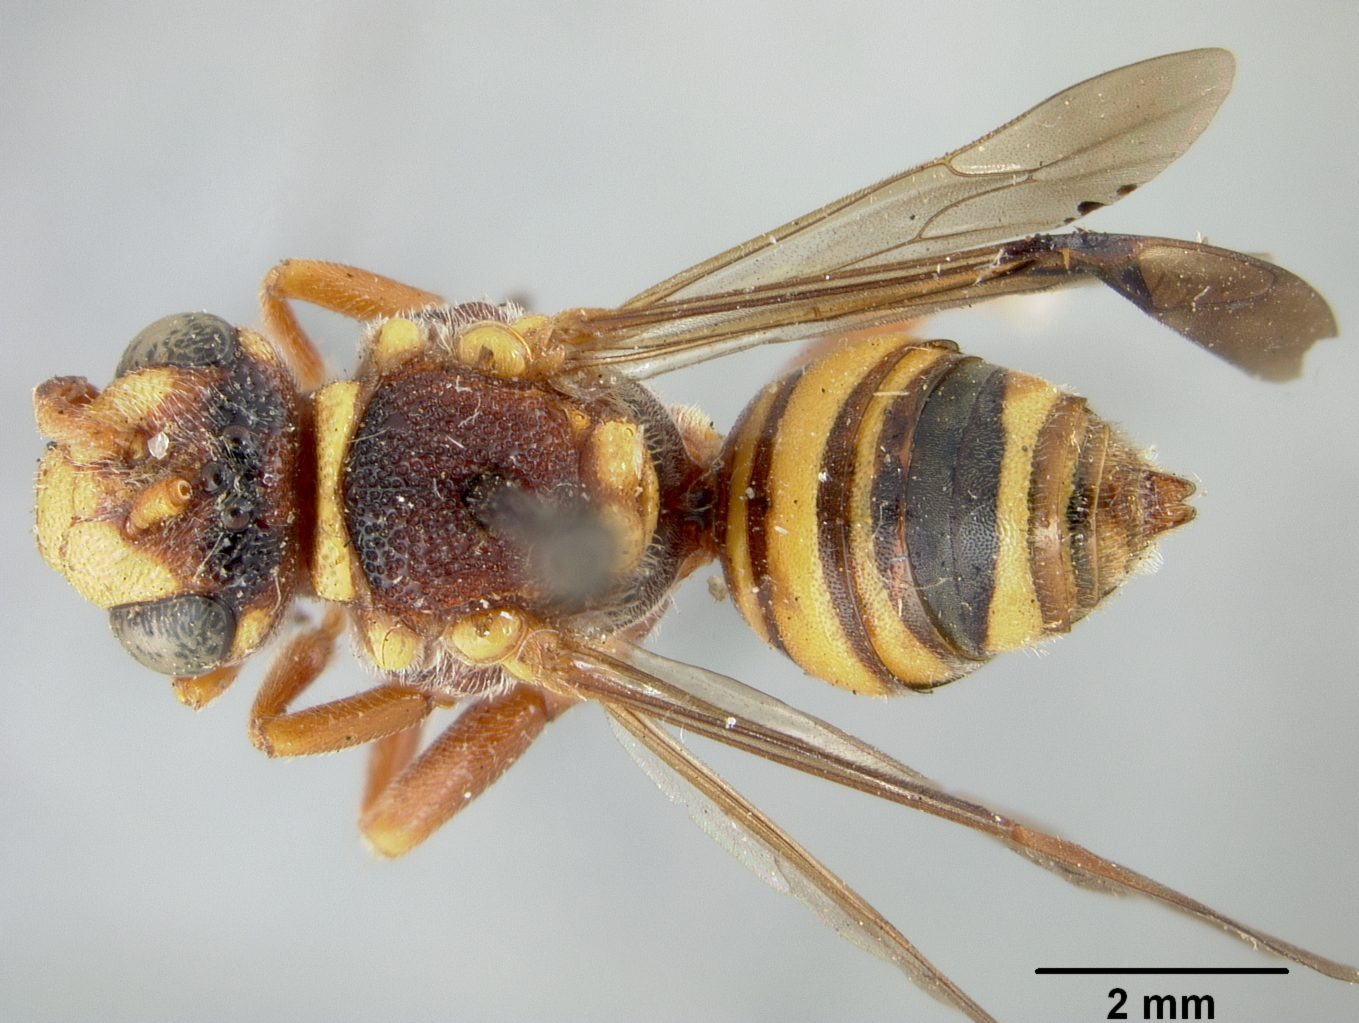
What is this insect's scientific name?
Nomada lamarensis
